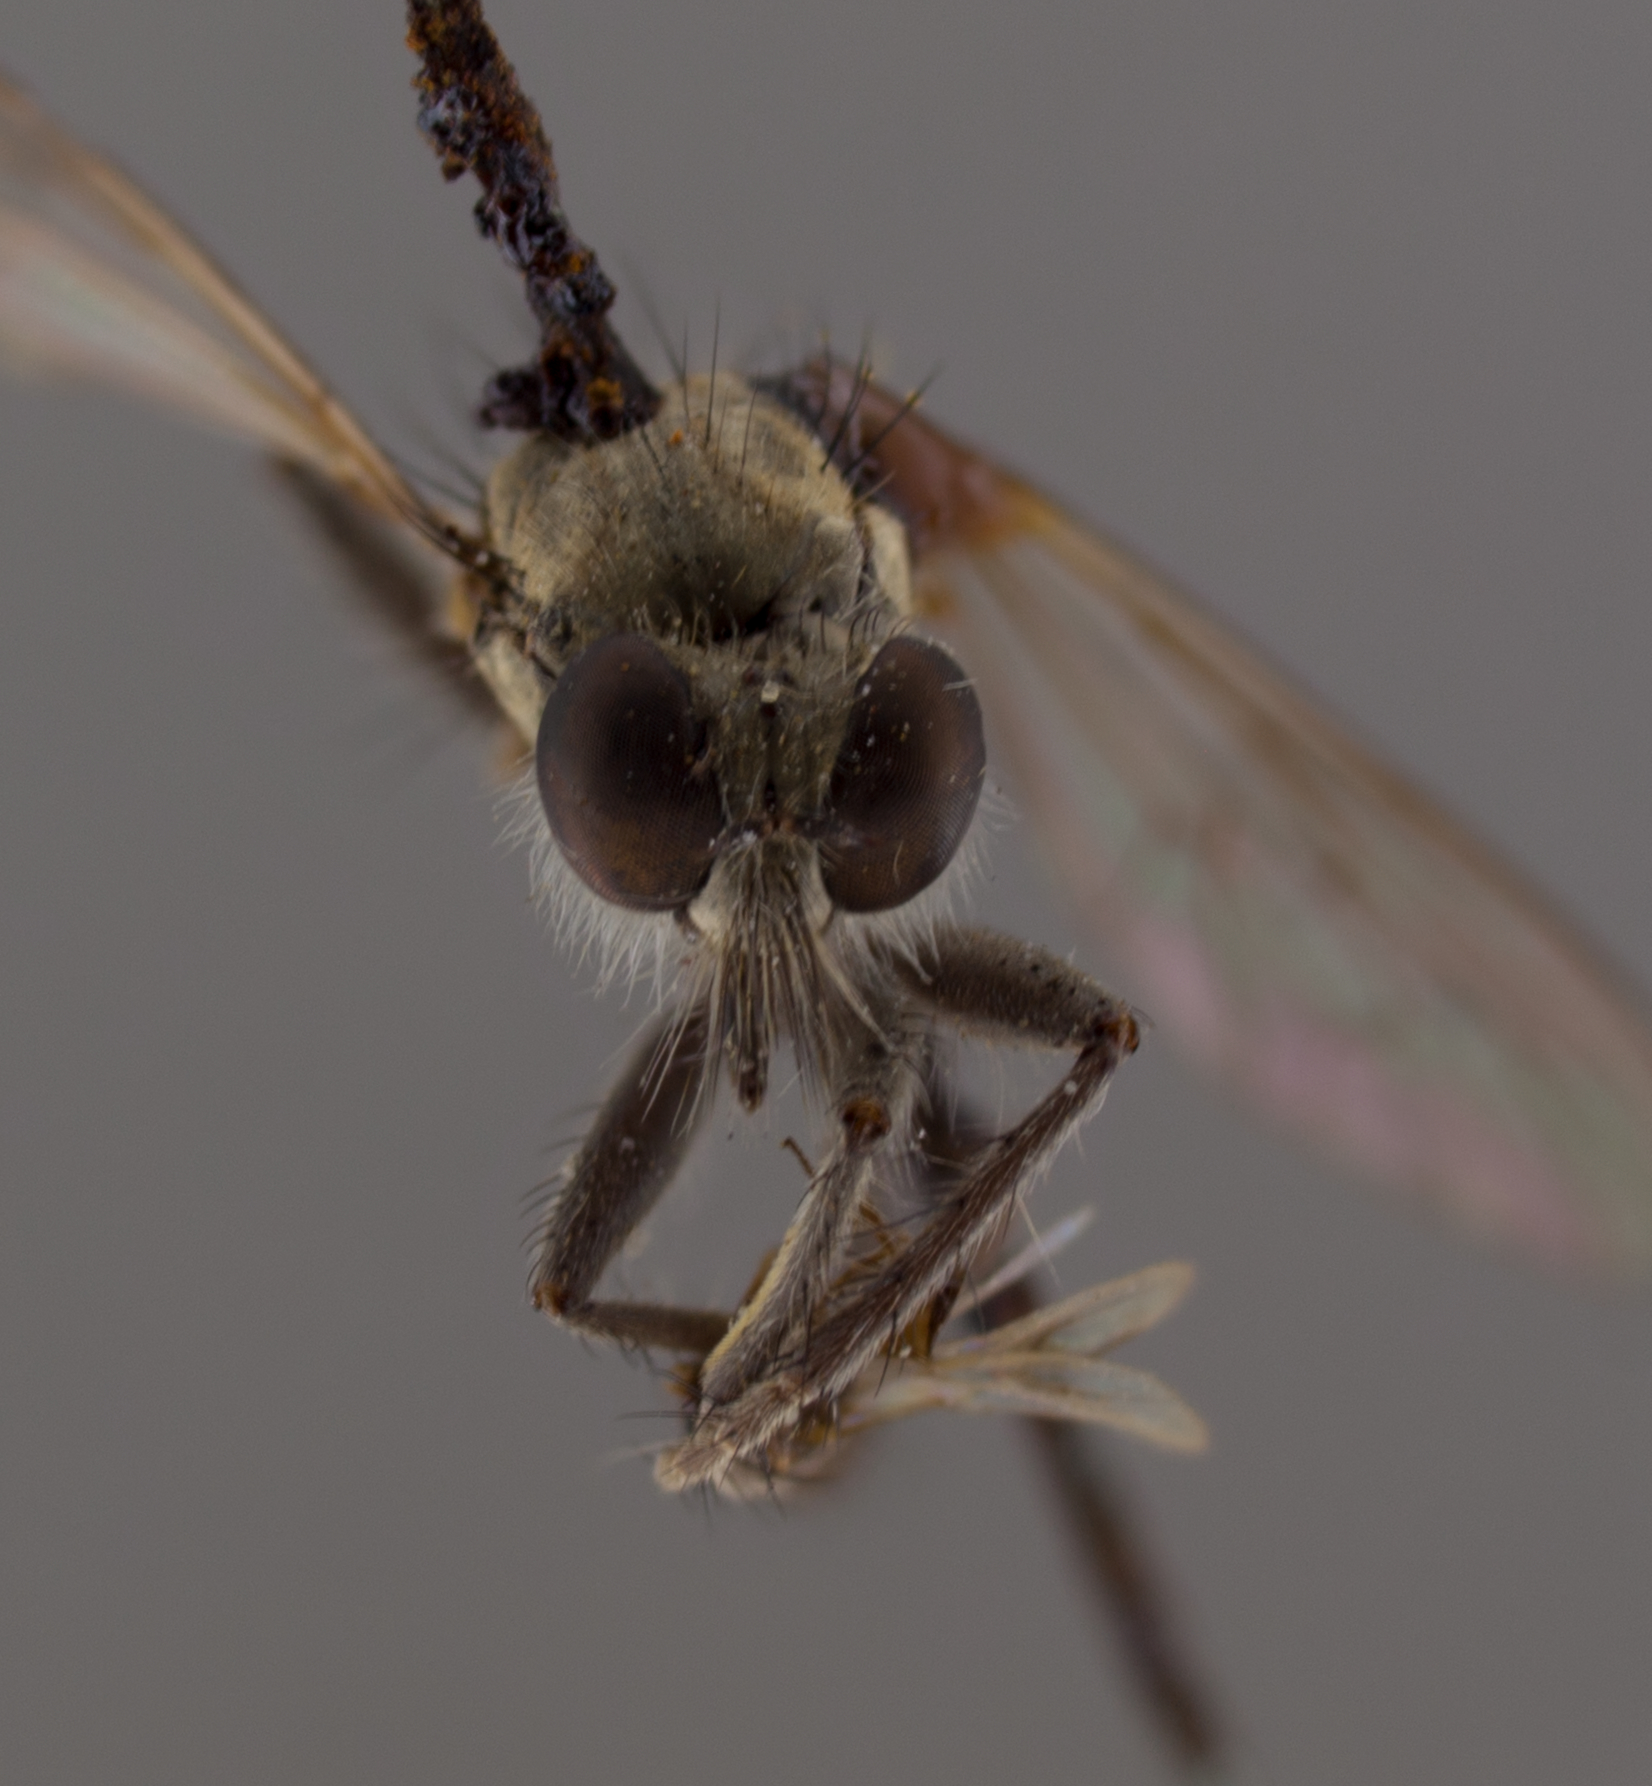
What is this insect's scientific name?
Lasiopogon drabicola
